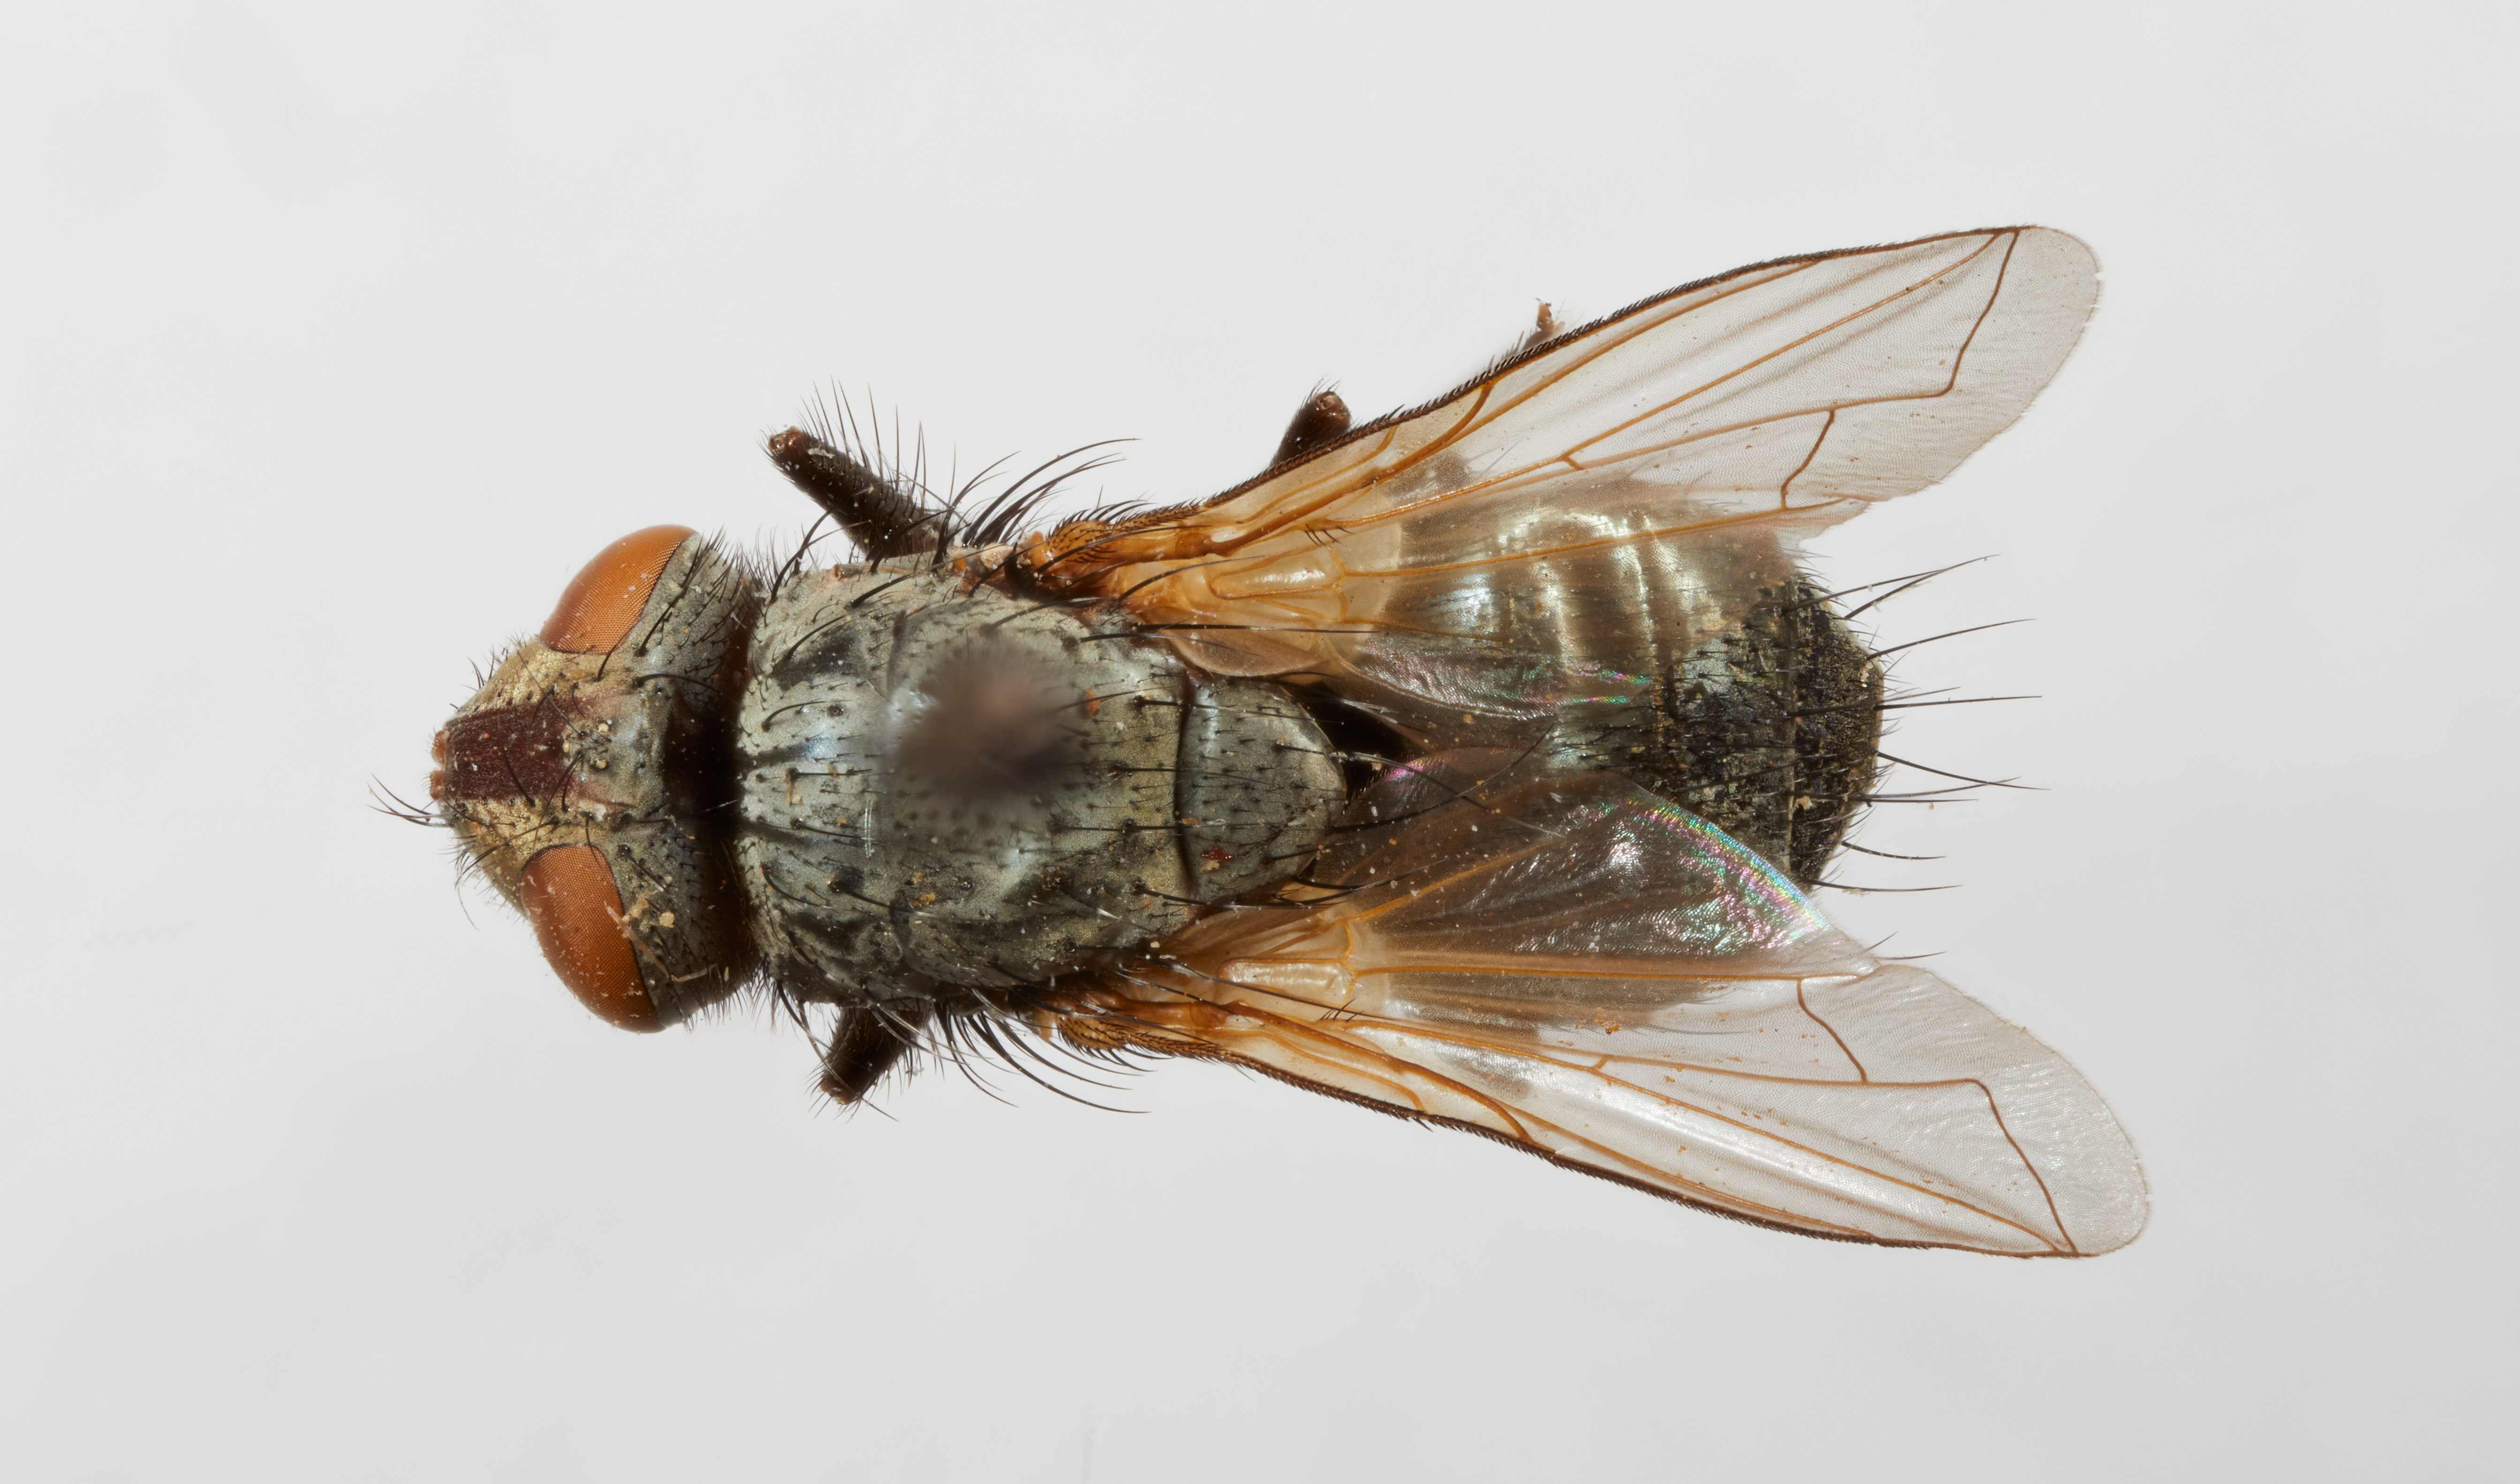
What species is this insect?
Ennyomma robusta
